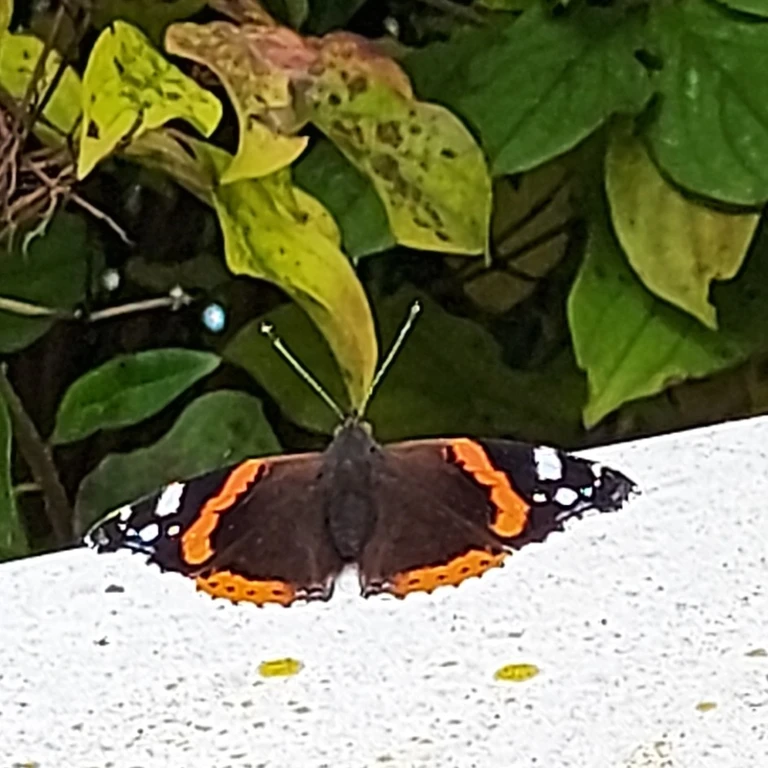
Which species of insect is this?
Vanessa atalanta
